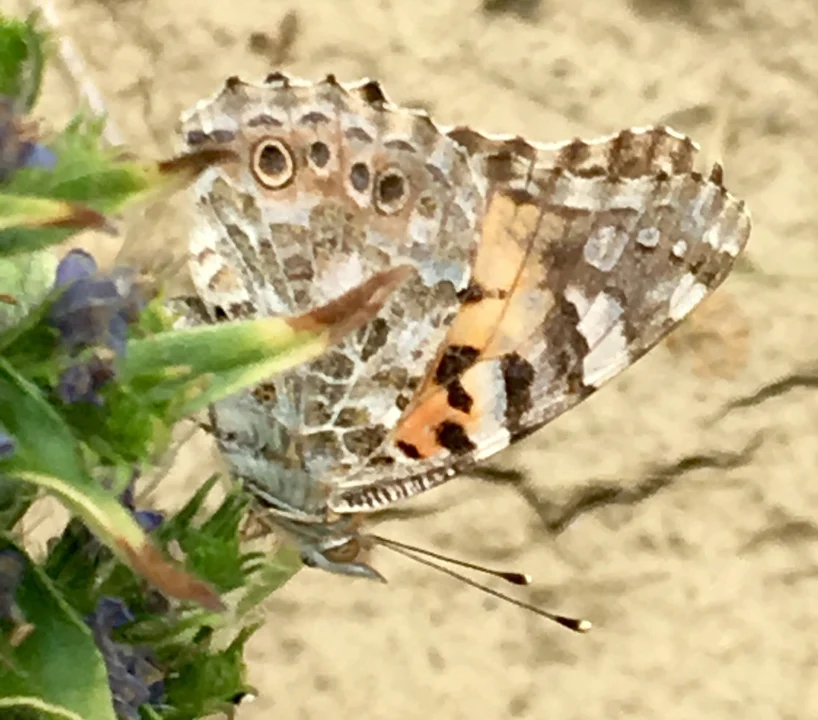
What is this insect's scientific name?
Vanessa cardui
